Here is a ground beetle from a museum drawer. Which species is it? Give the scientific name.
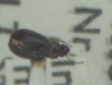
Bradycellus ruficollis
